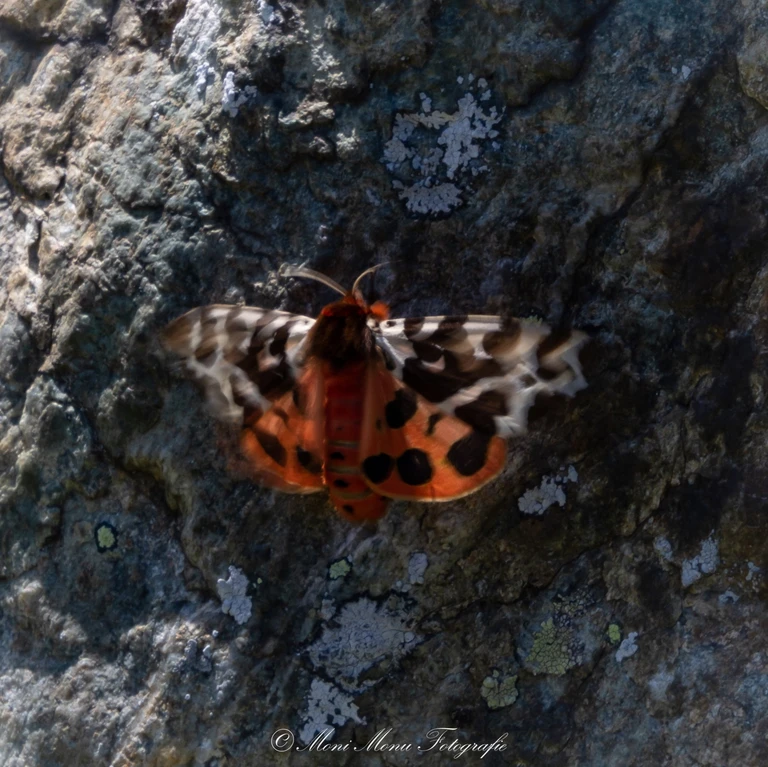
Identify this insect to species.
Arctia caja
